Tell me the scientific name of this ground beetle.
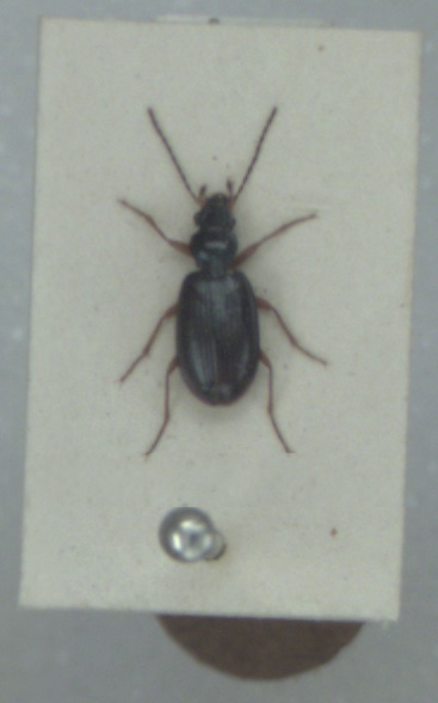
Bembidion monticola
